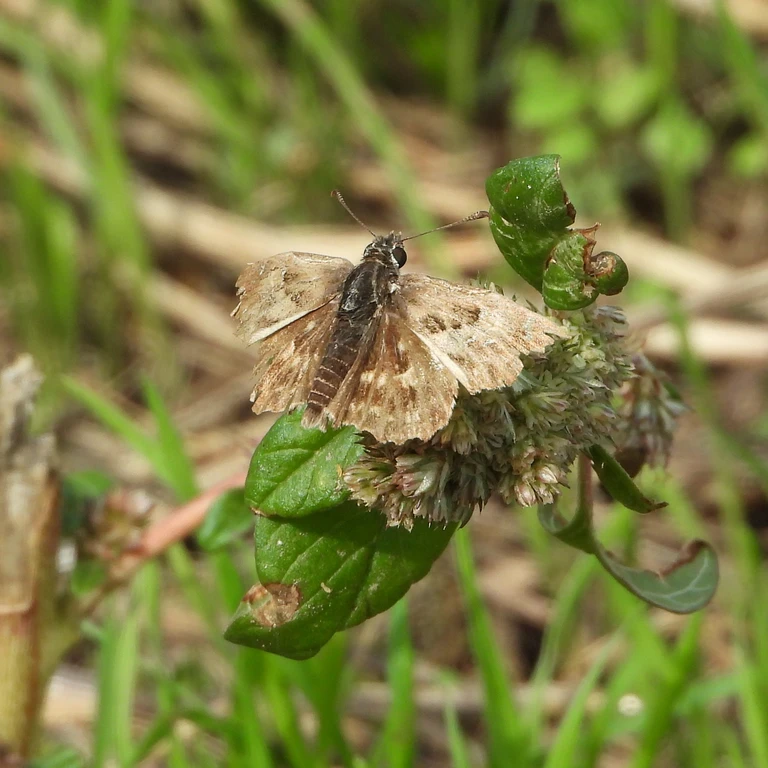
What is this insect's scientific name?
Carcharodus alceae
